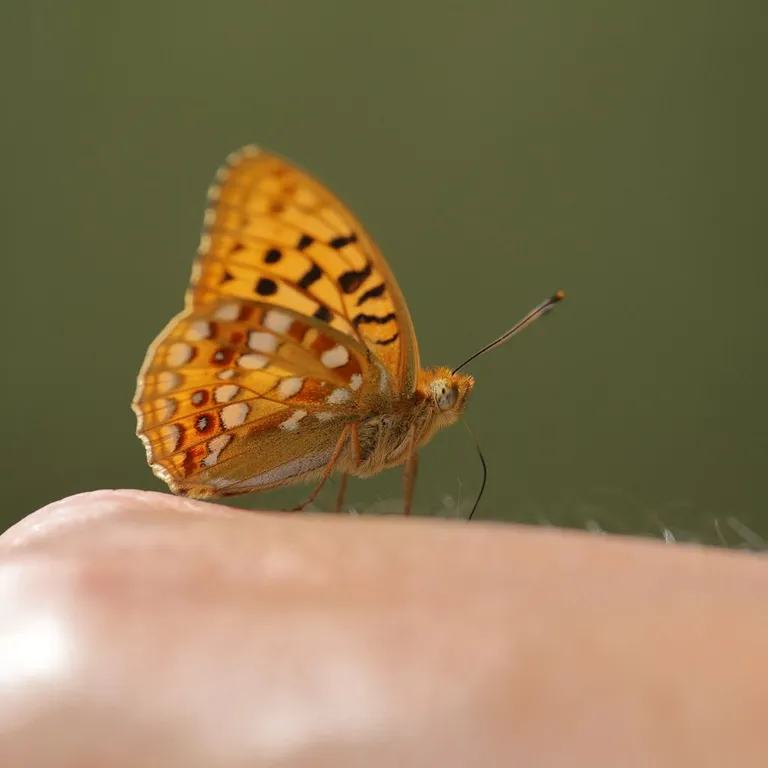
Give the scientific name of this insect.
Fabriciana adippe
